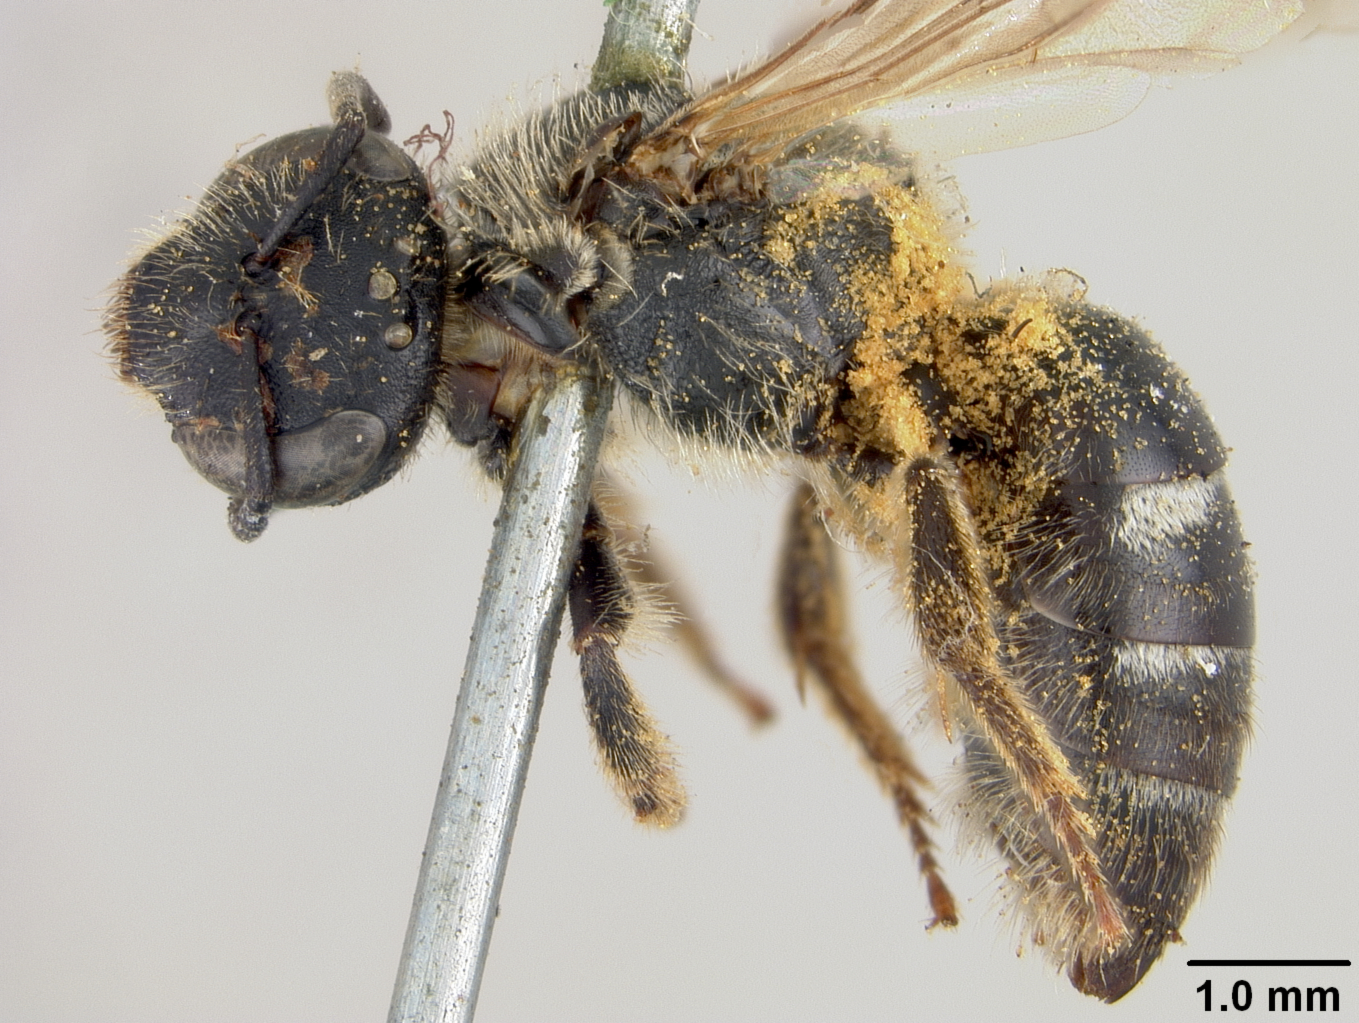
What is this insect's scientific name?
Halictus olympiae (also Lasioglossum olympiae)
